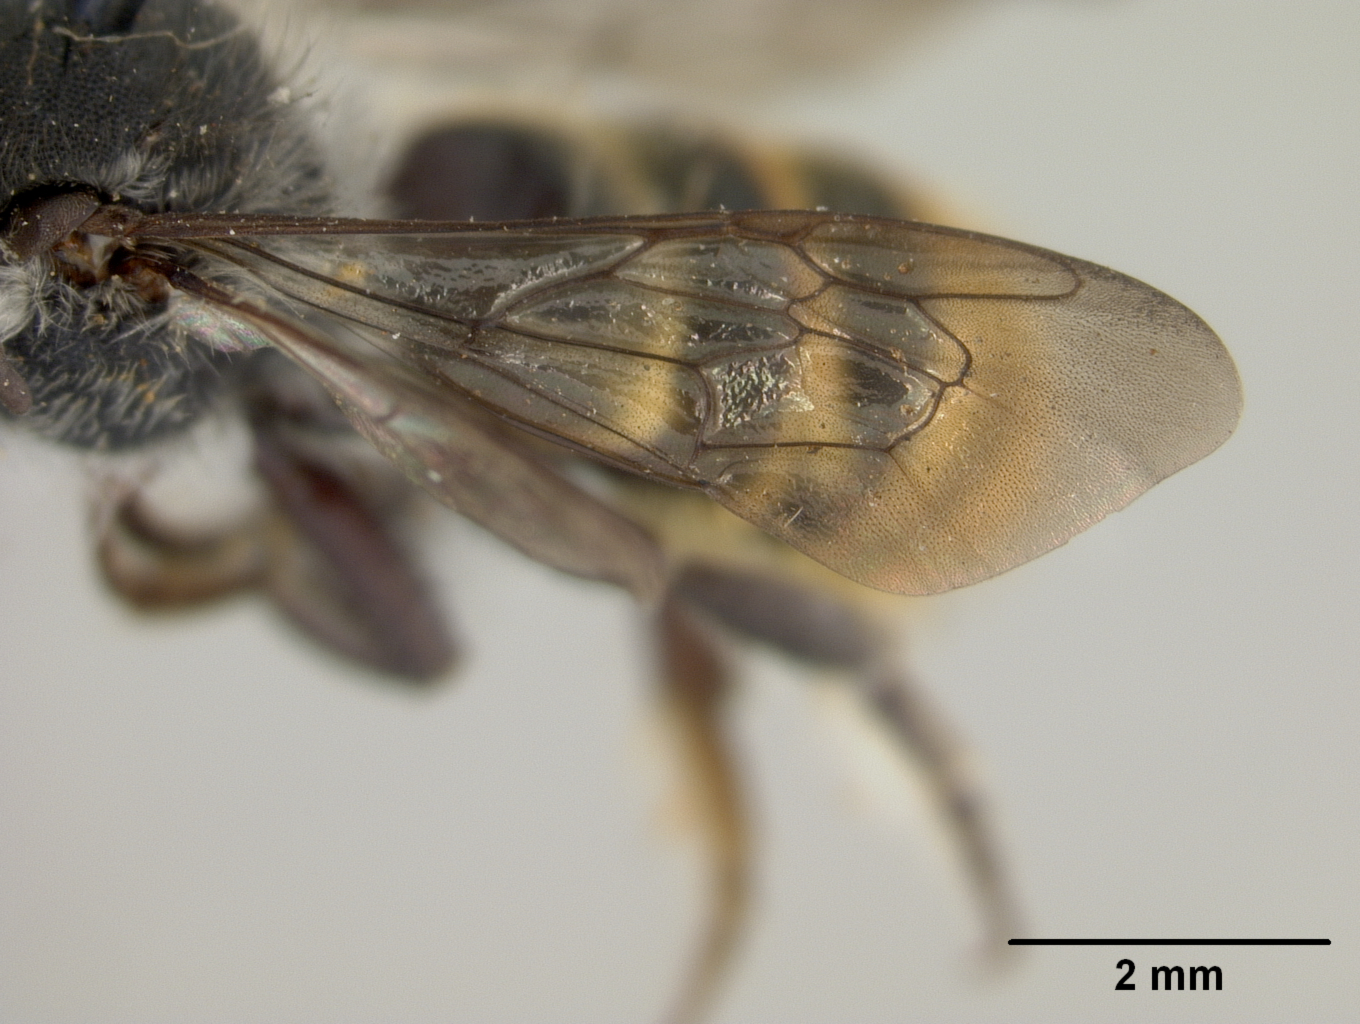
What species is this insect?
Megachile knabi
